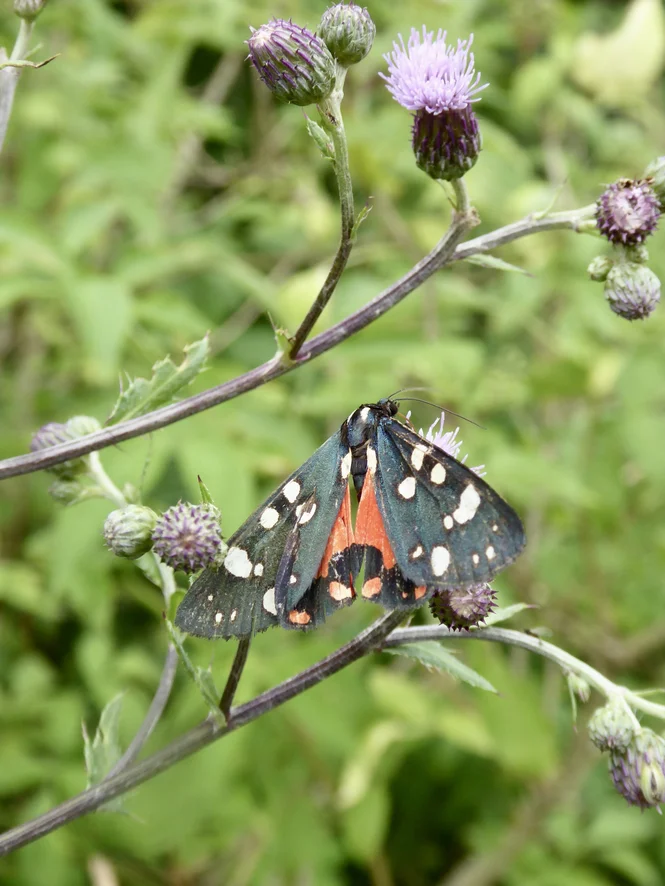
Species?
Callimorpha dominula
